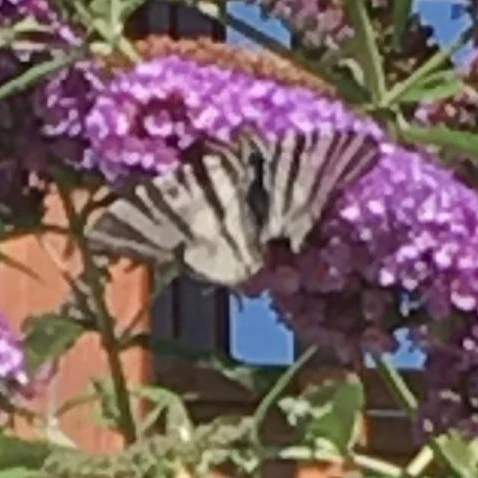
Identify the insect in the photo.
Iphiclides podalirius
